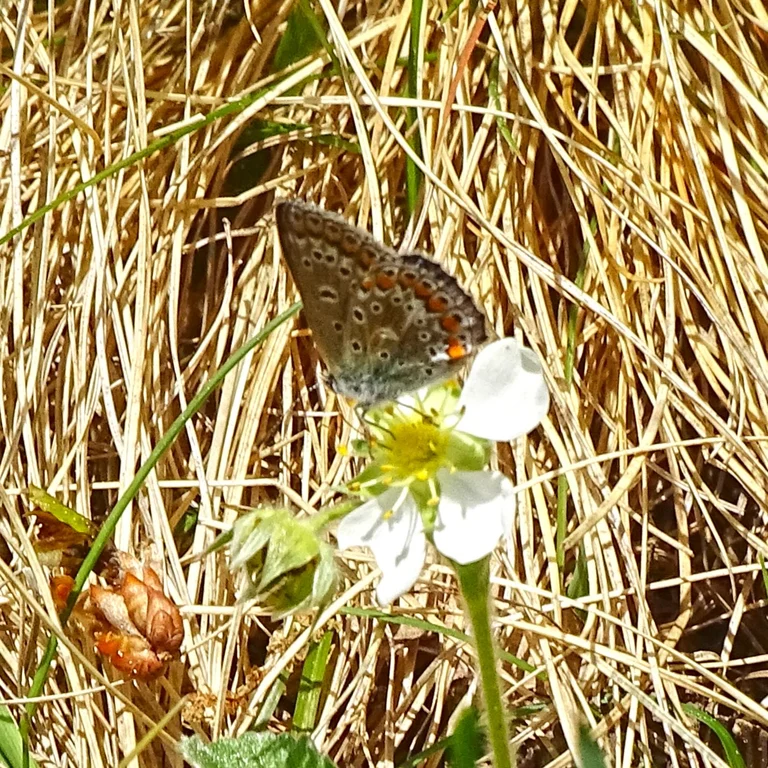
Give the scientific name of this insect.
Polyommatus icarus
